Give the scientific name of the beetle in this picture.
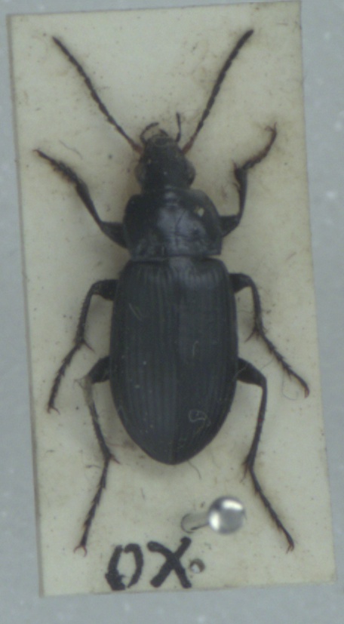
Poecilus cupreus
